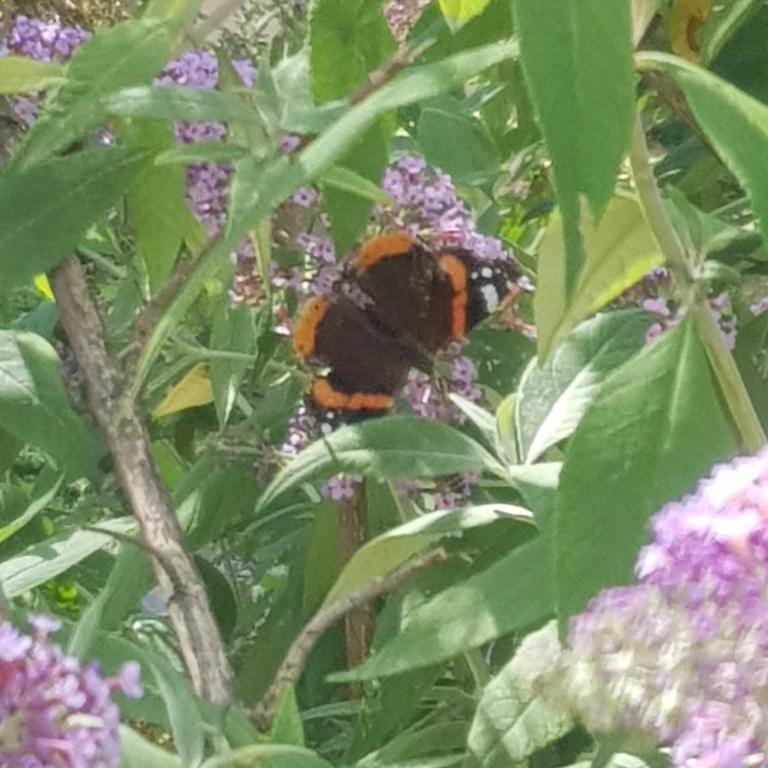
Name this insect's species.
Vanessa atalanta
